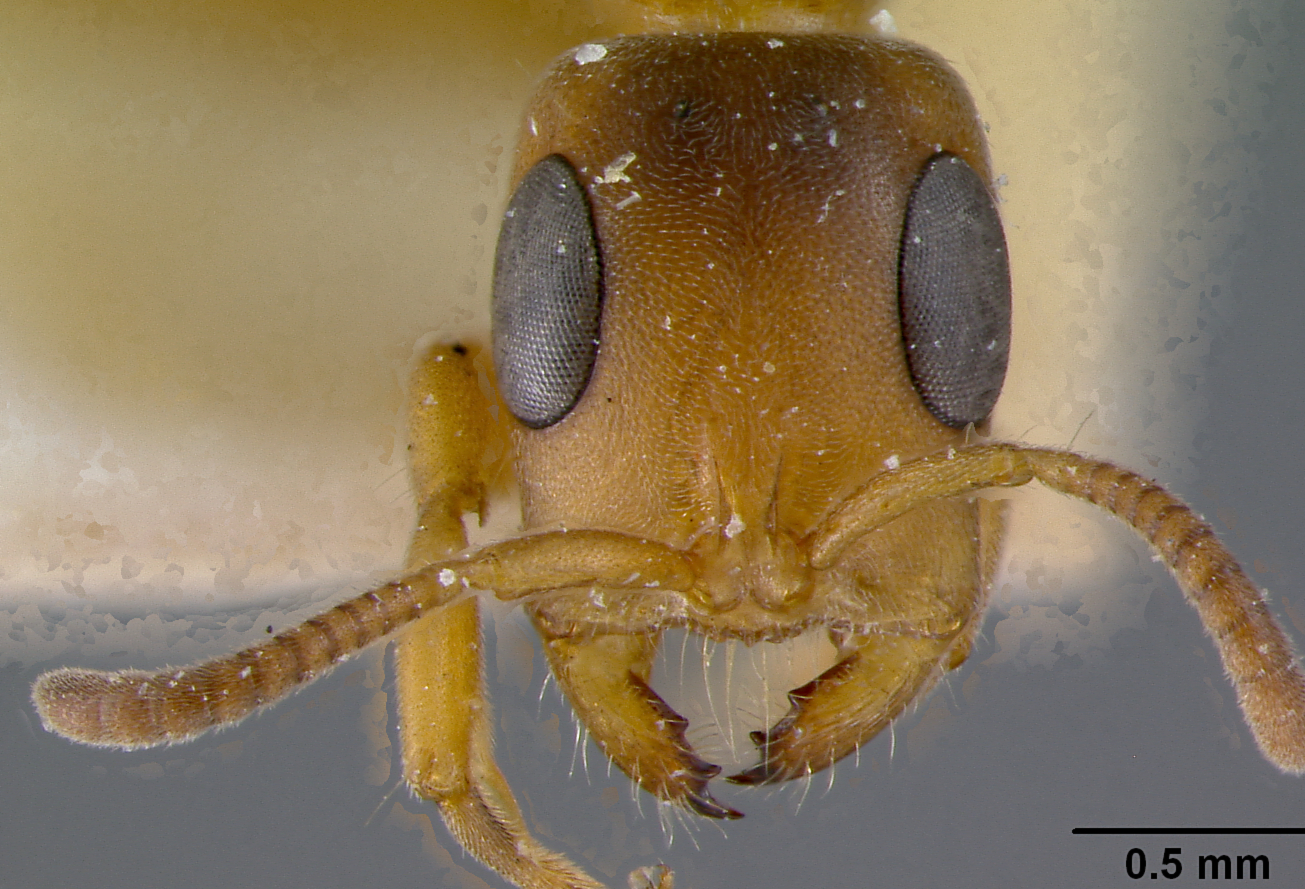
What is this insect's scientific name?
Sima natalensis
